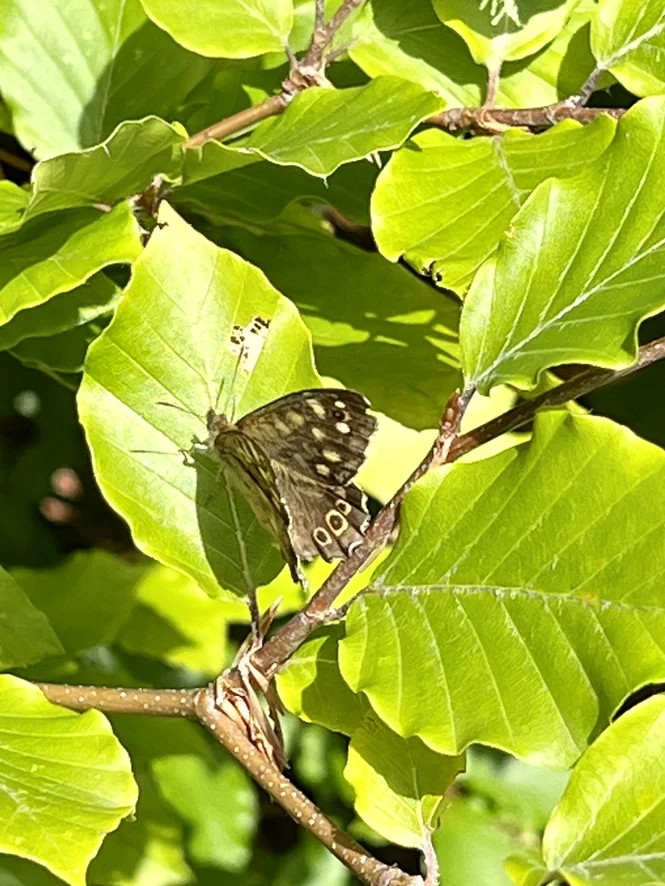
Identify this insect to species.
Pararge aegeria
